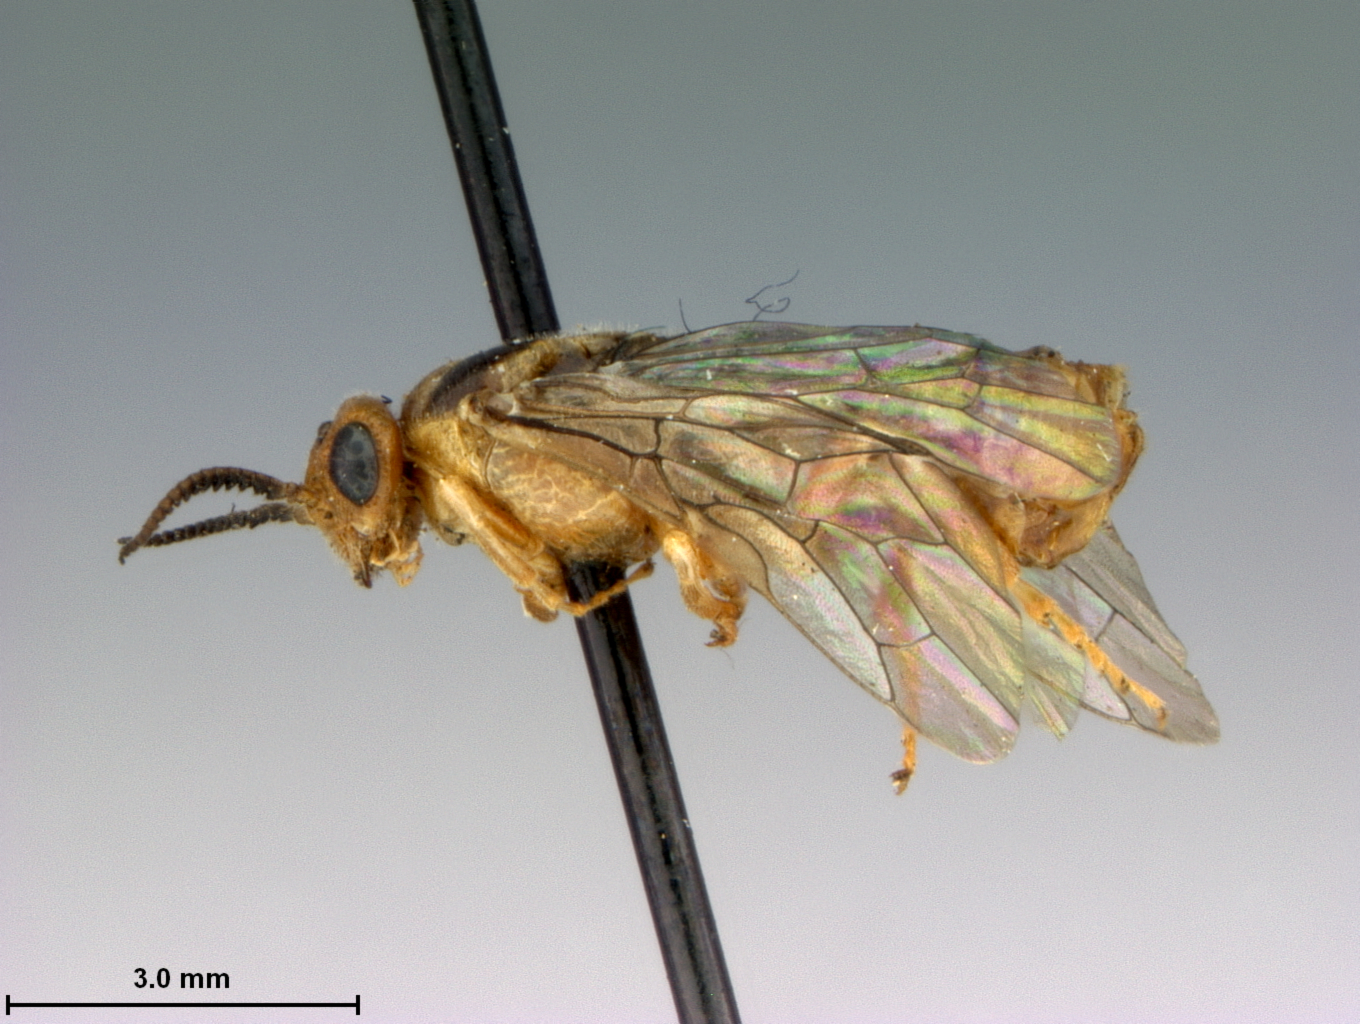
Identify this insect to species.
Neodiprion nanulus
